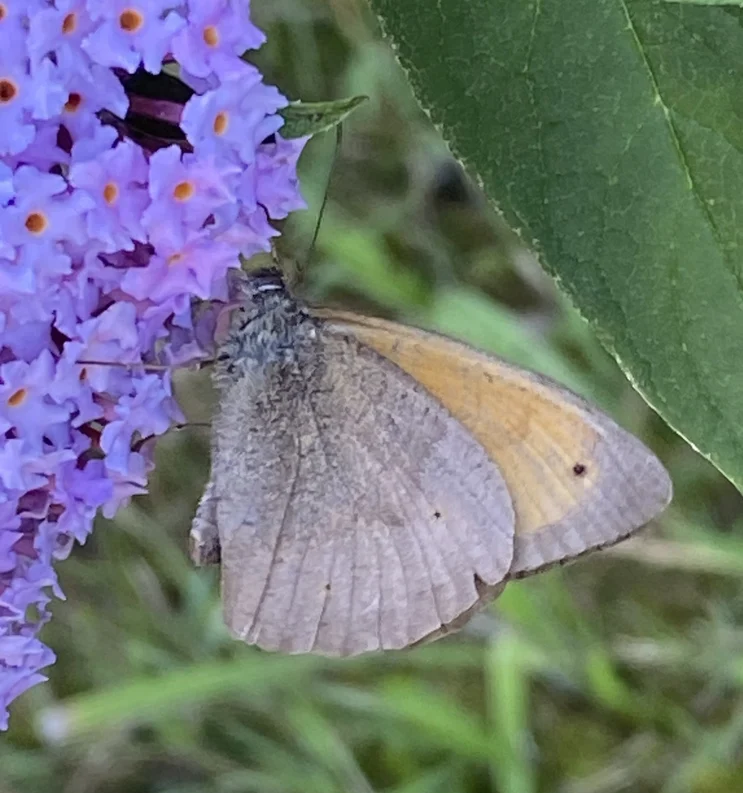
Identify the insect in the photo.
Maniola jurtina
